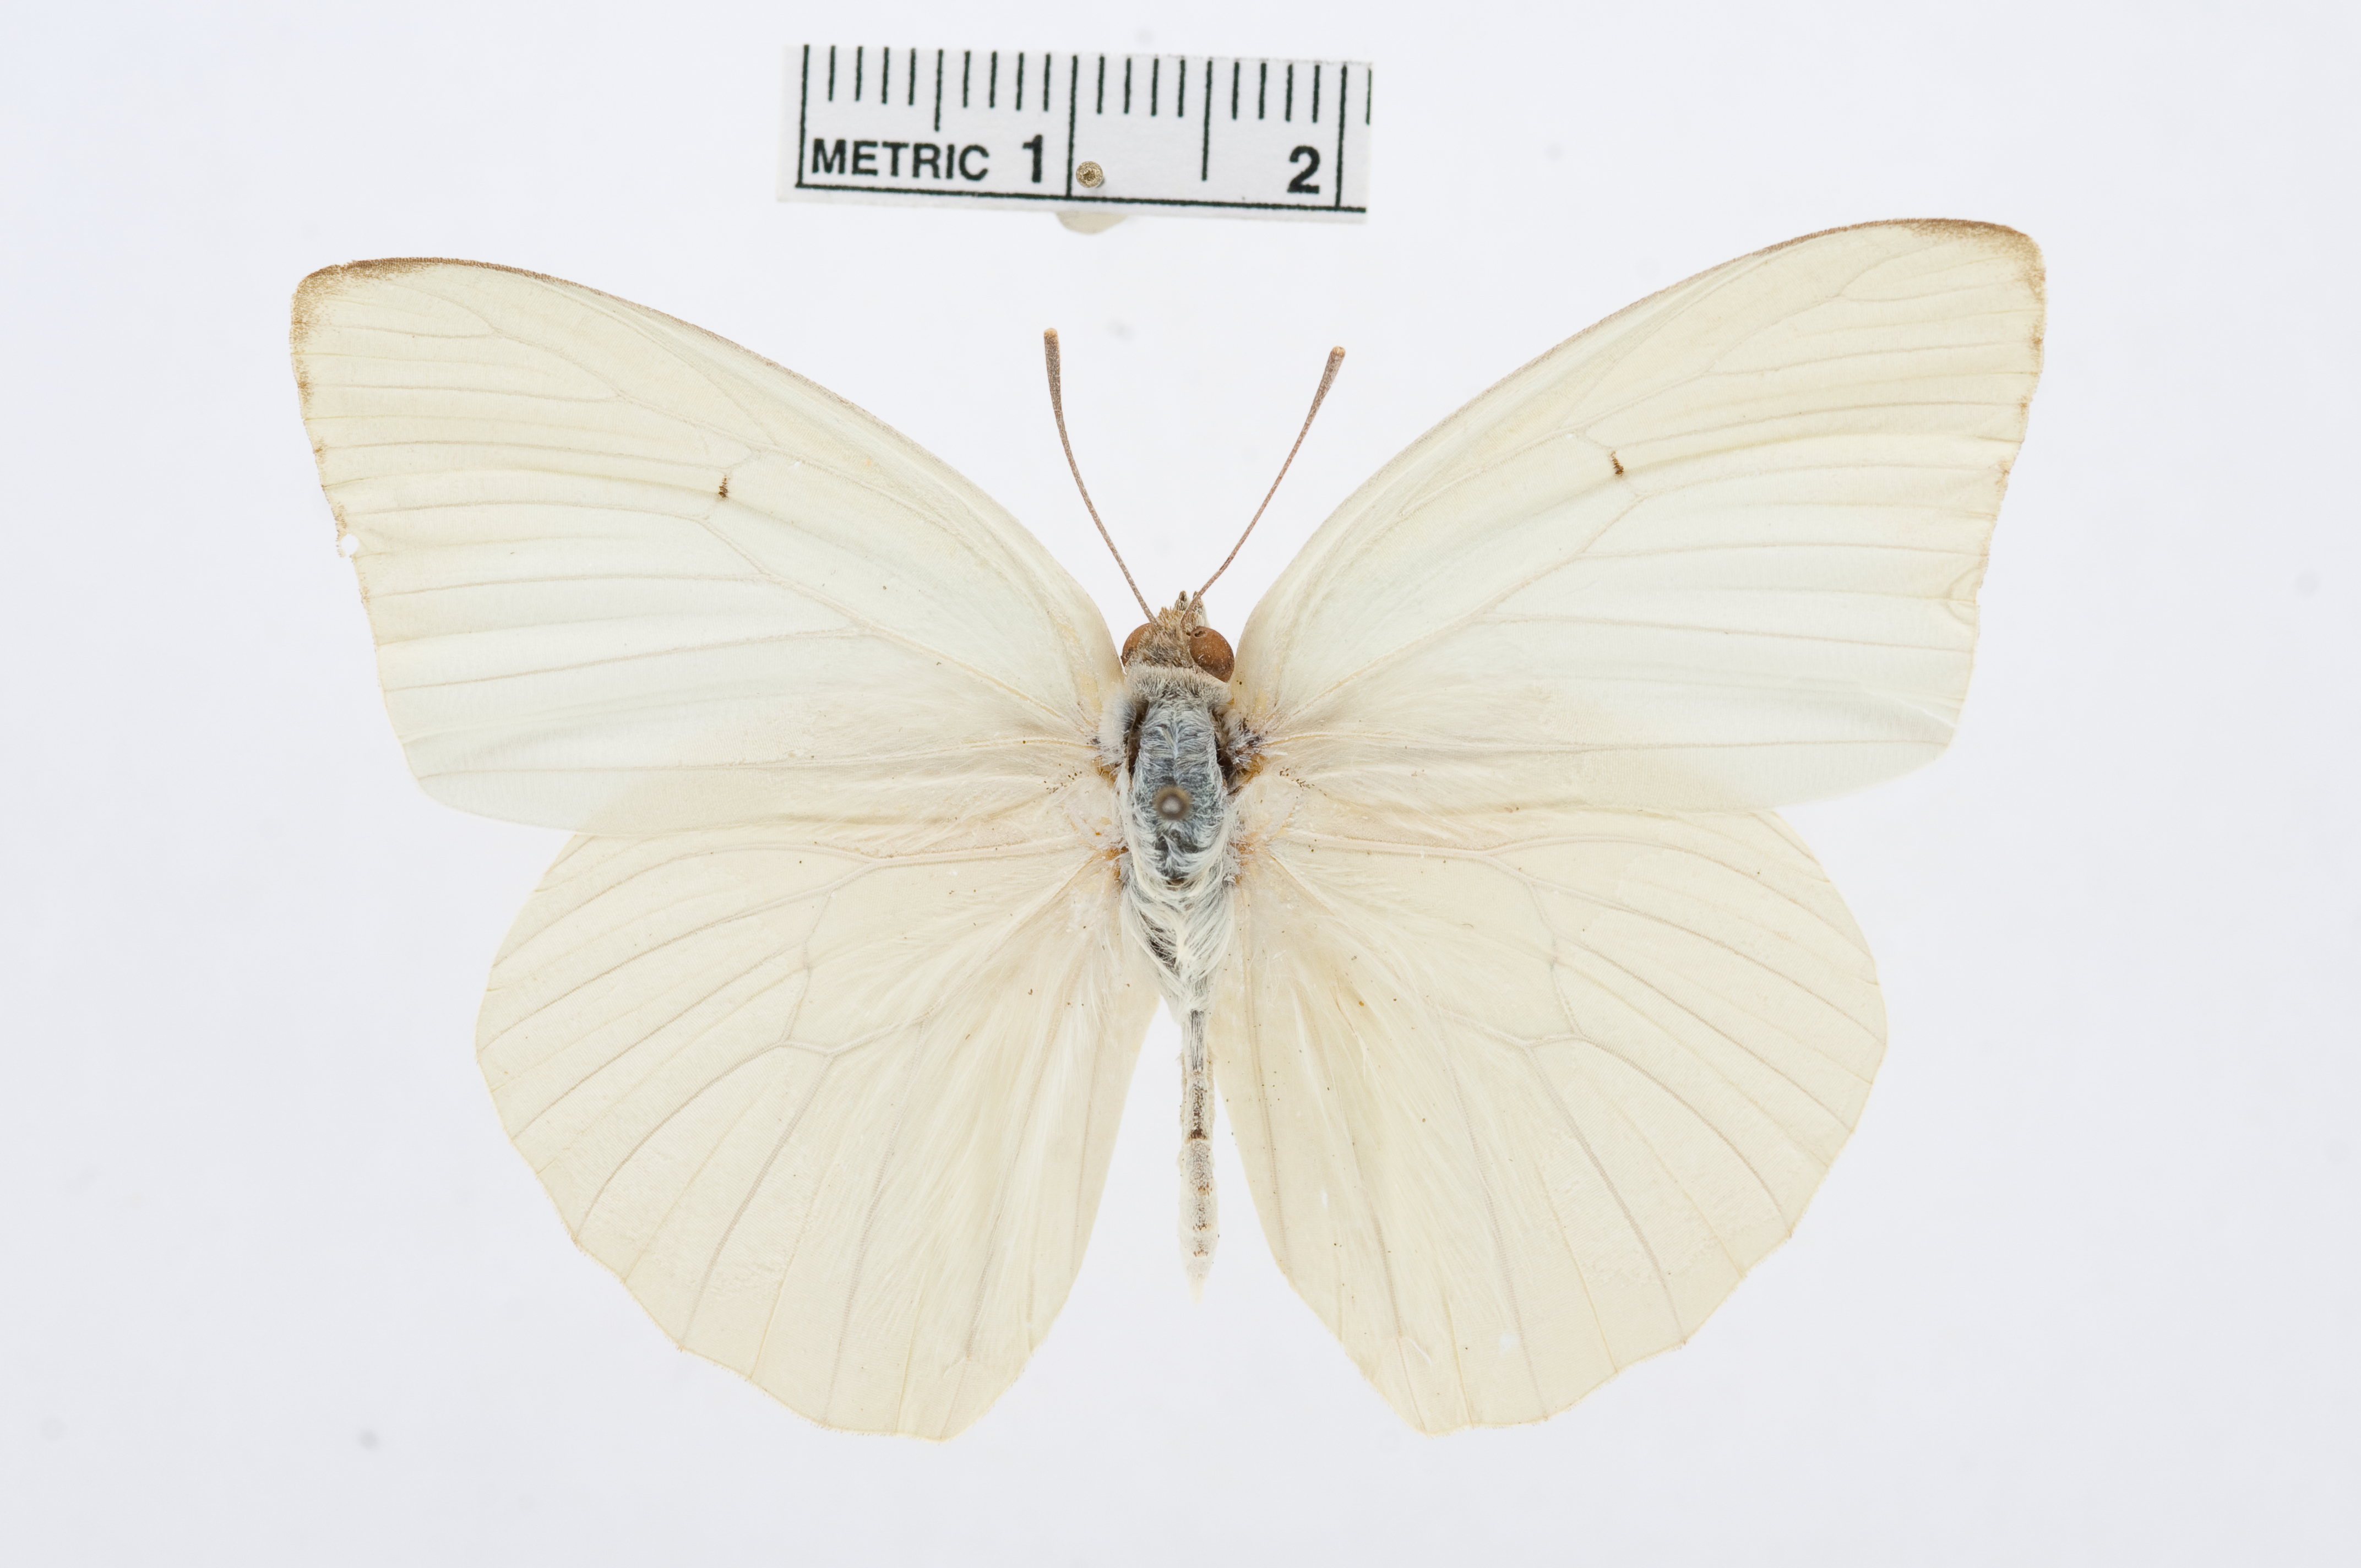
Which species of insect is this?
Catopsilia florella
